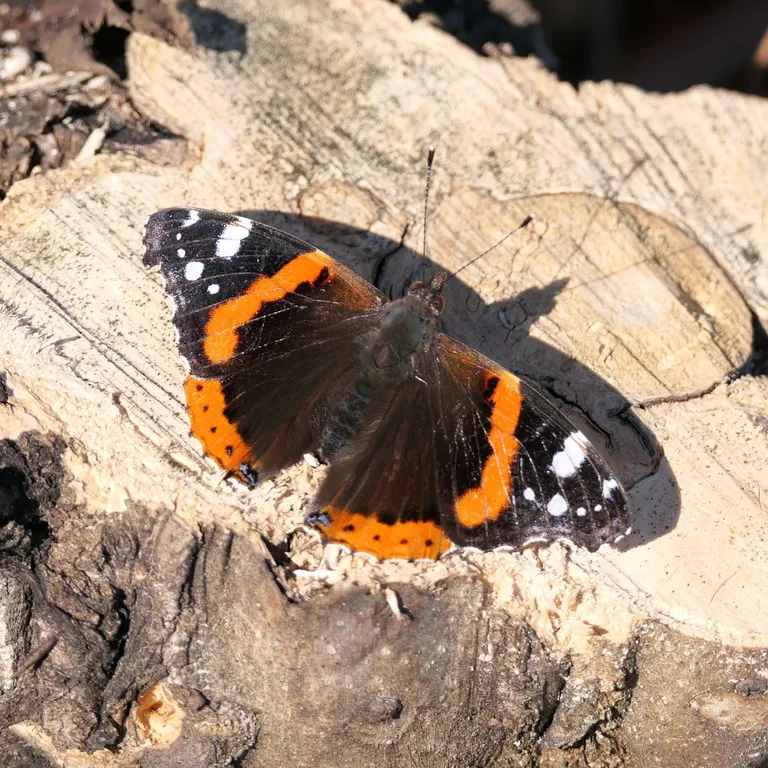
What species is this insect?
Vanessa atalanta
